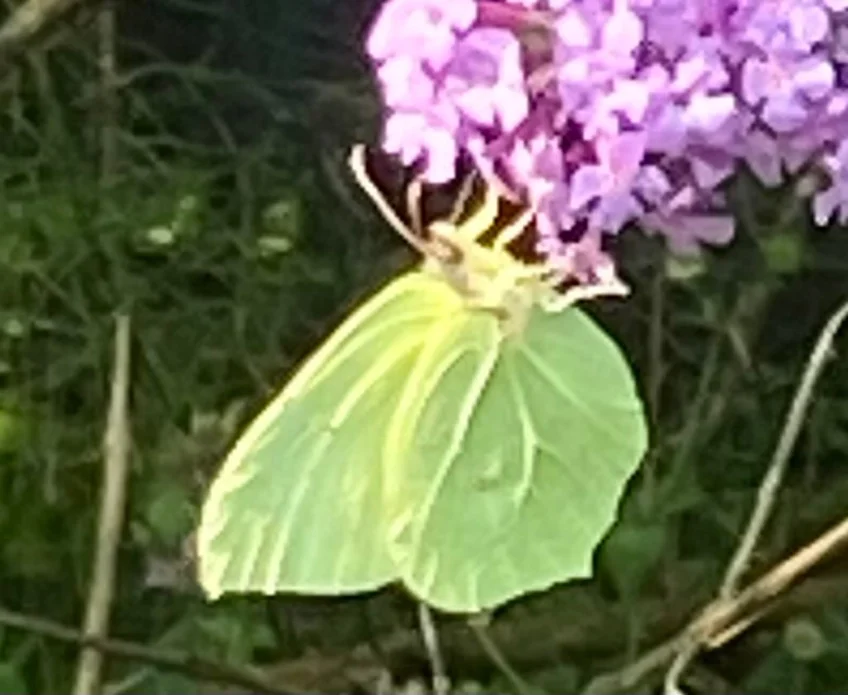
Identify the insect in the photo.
Gonepteryx rhamni
